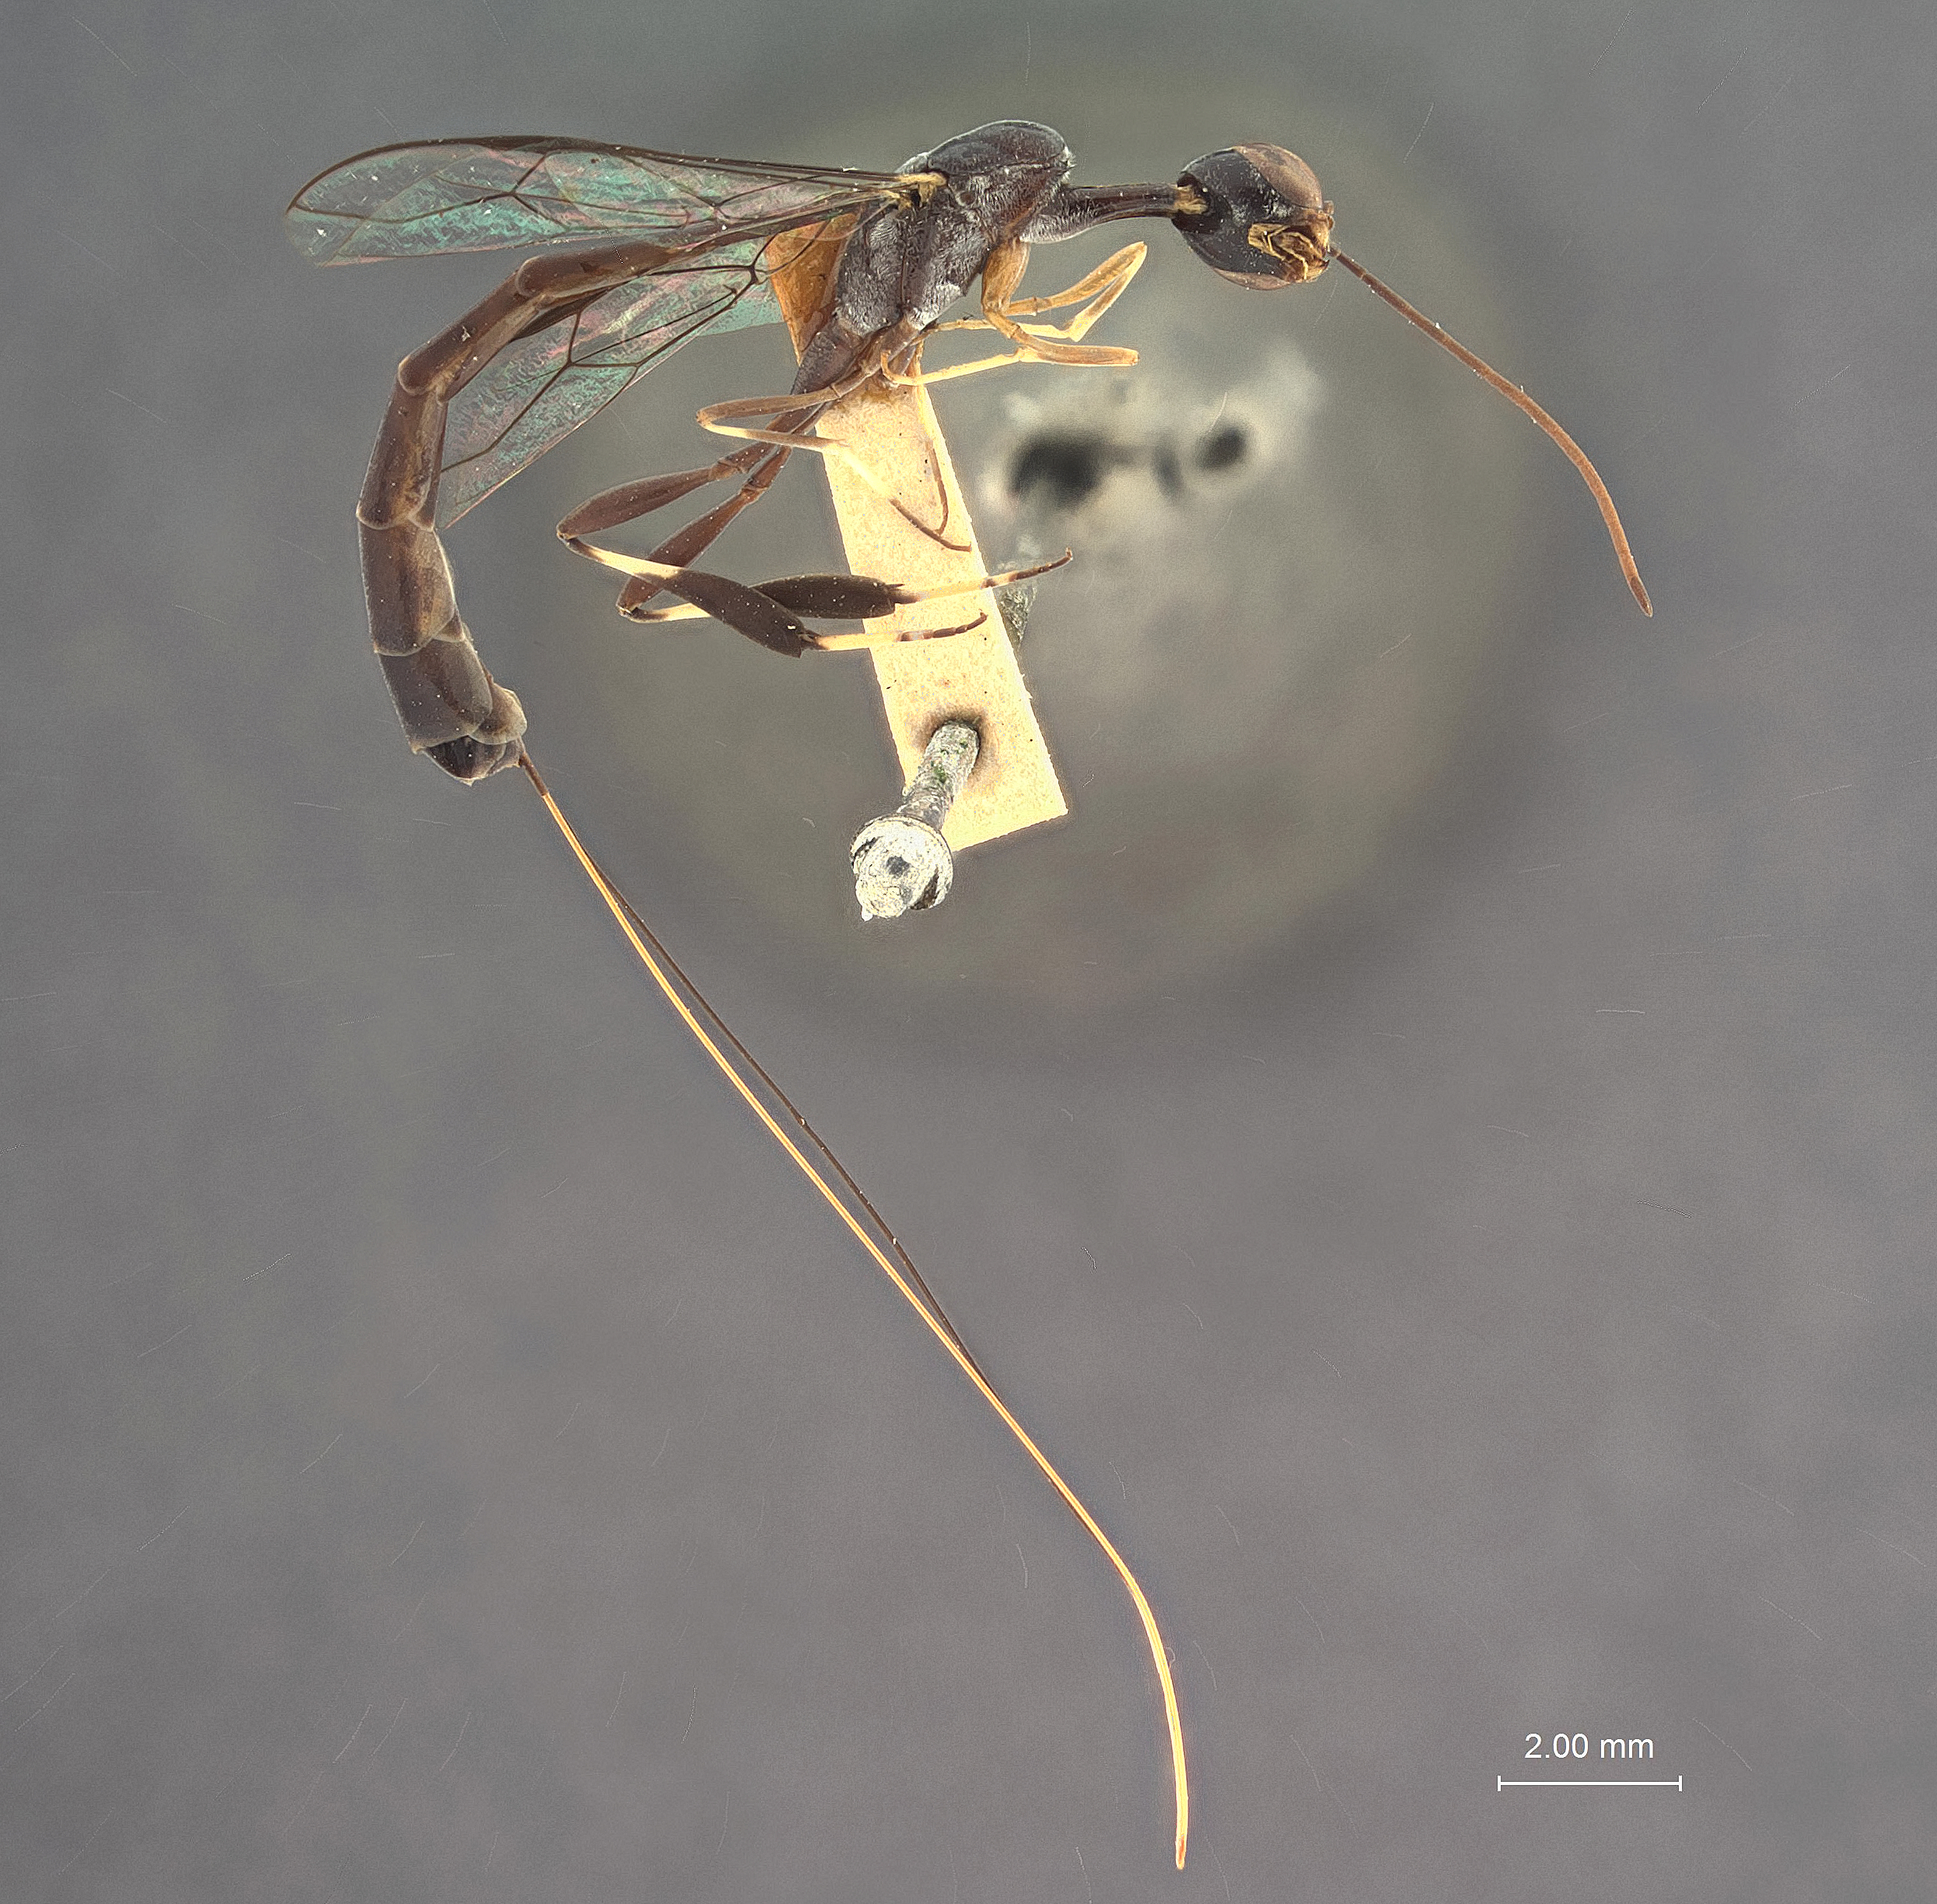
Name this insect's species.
Gasteruption subhamatum
